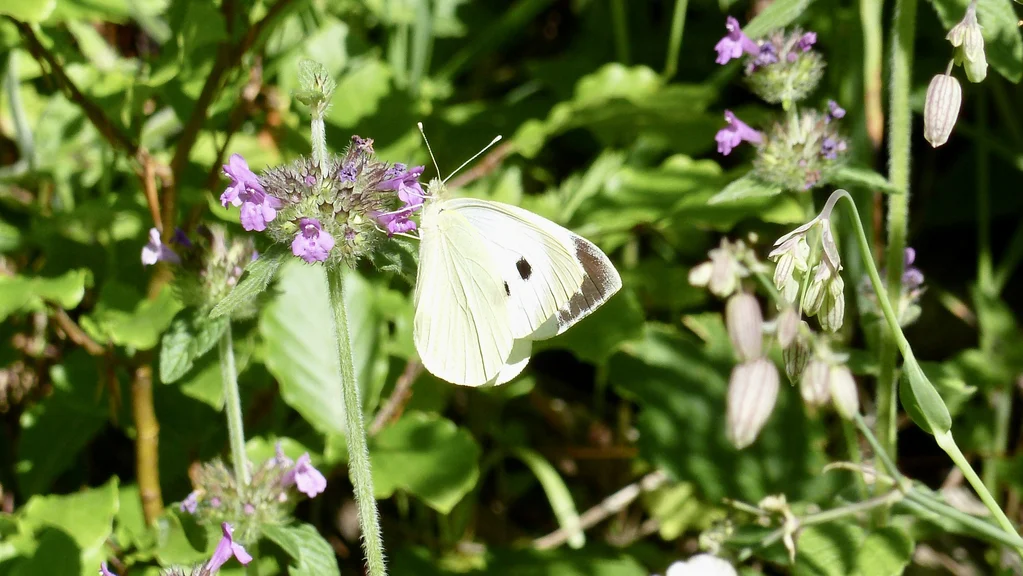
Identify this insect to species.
Pieris brassicae
